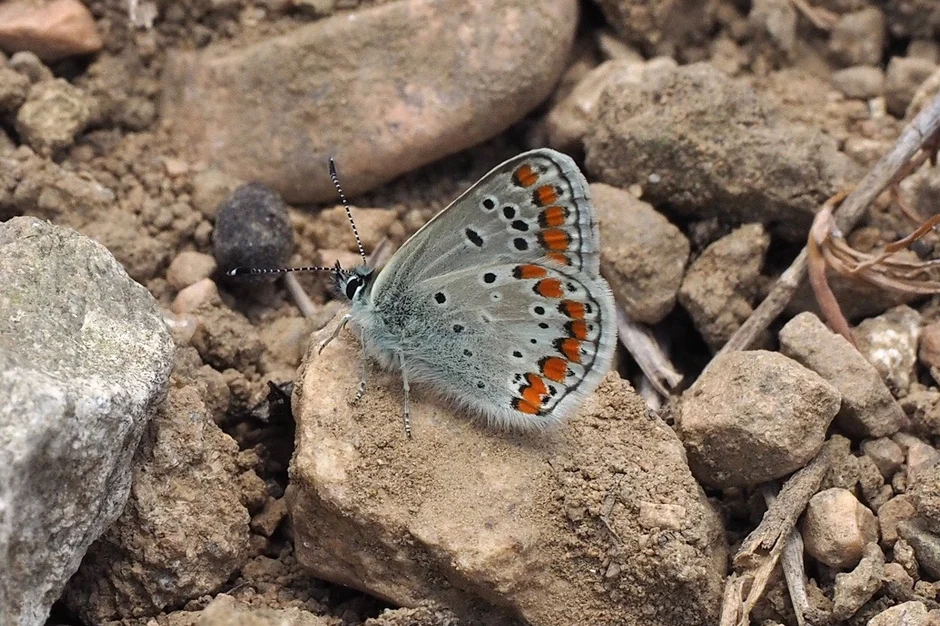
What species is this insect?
Aricia agestis/artaxerxes
